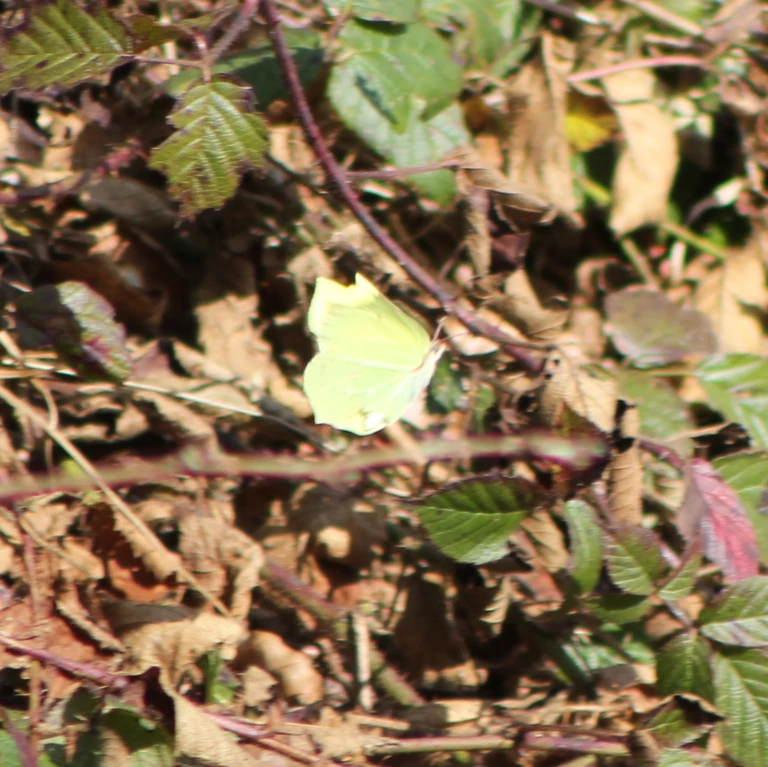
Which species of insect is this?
Gonepteryx rhamni
